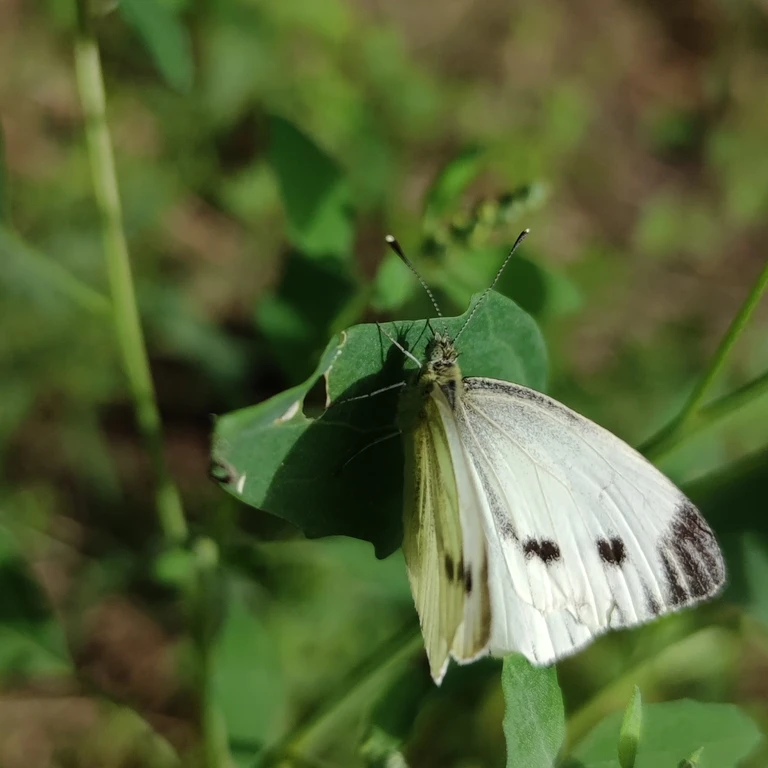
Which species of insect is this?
Pieris napi
